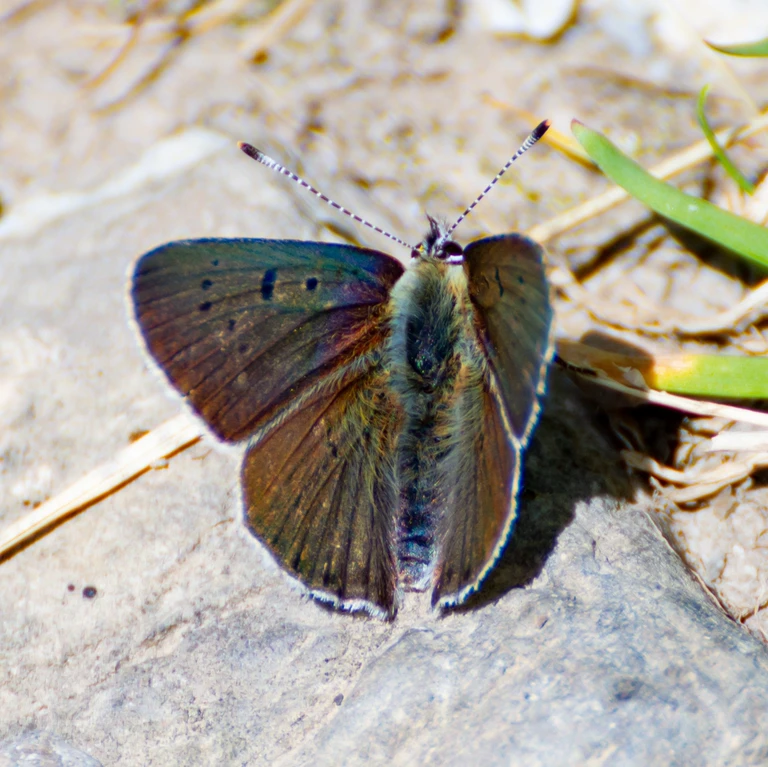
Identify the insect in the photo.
Lycaena tityrus (also Loweia tityrus)
